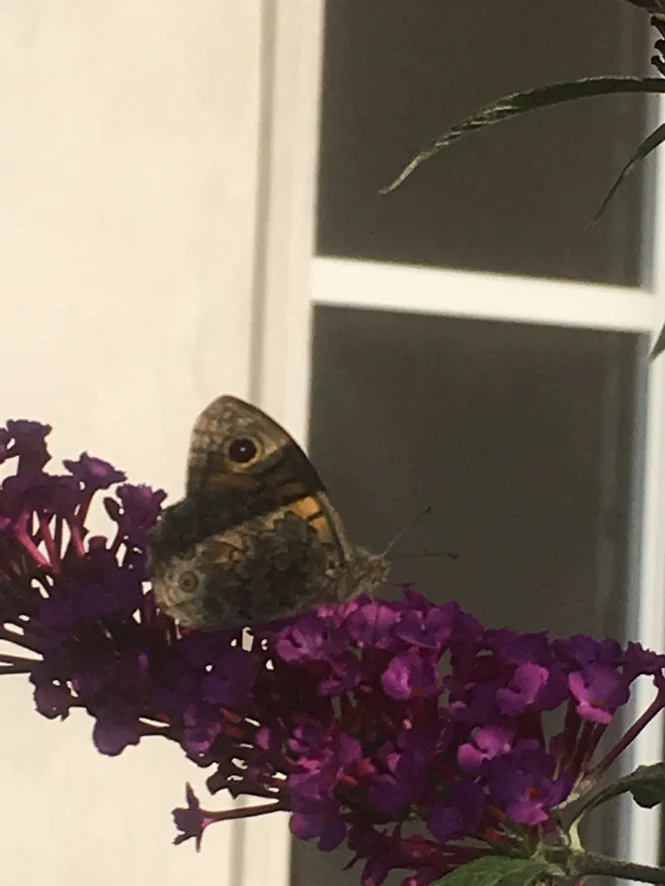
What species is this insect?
Lasiommata megera (also Pararge megera)
